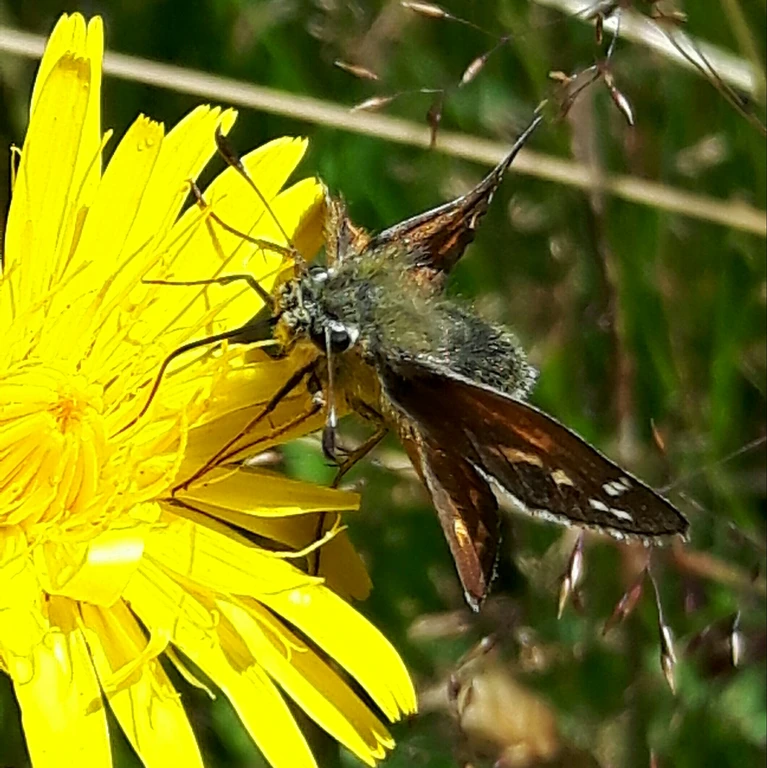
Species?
Hesperia comma
